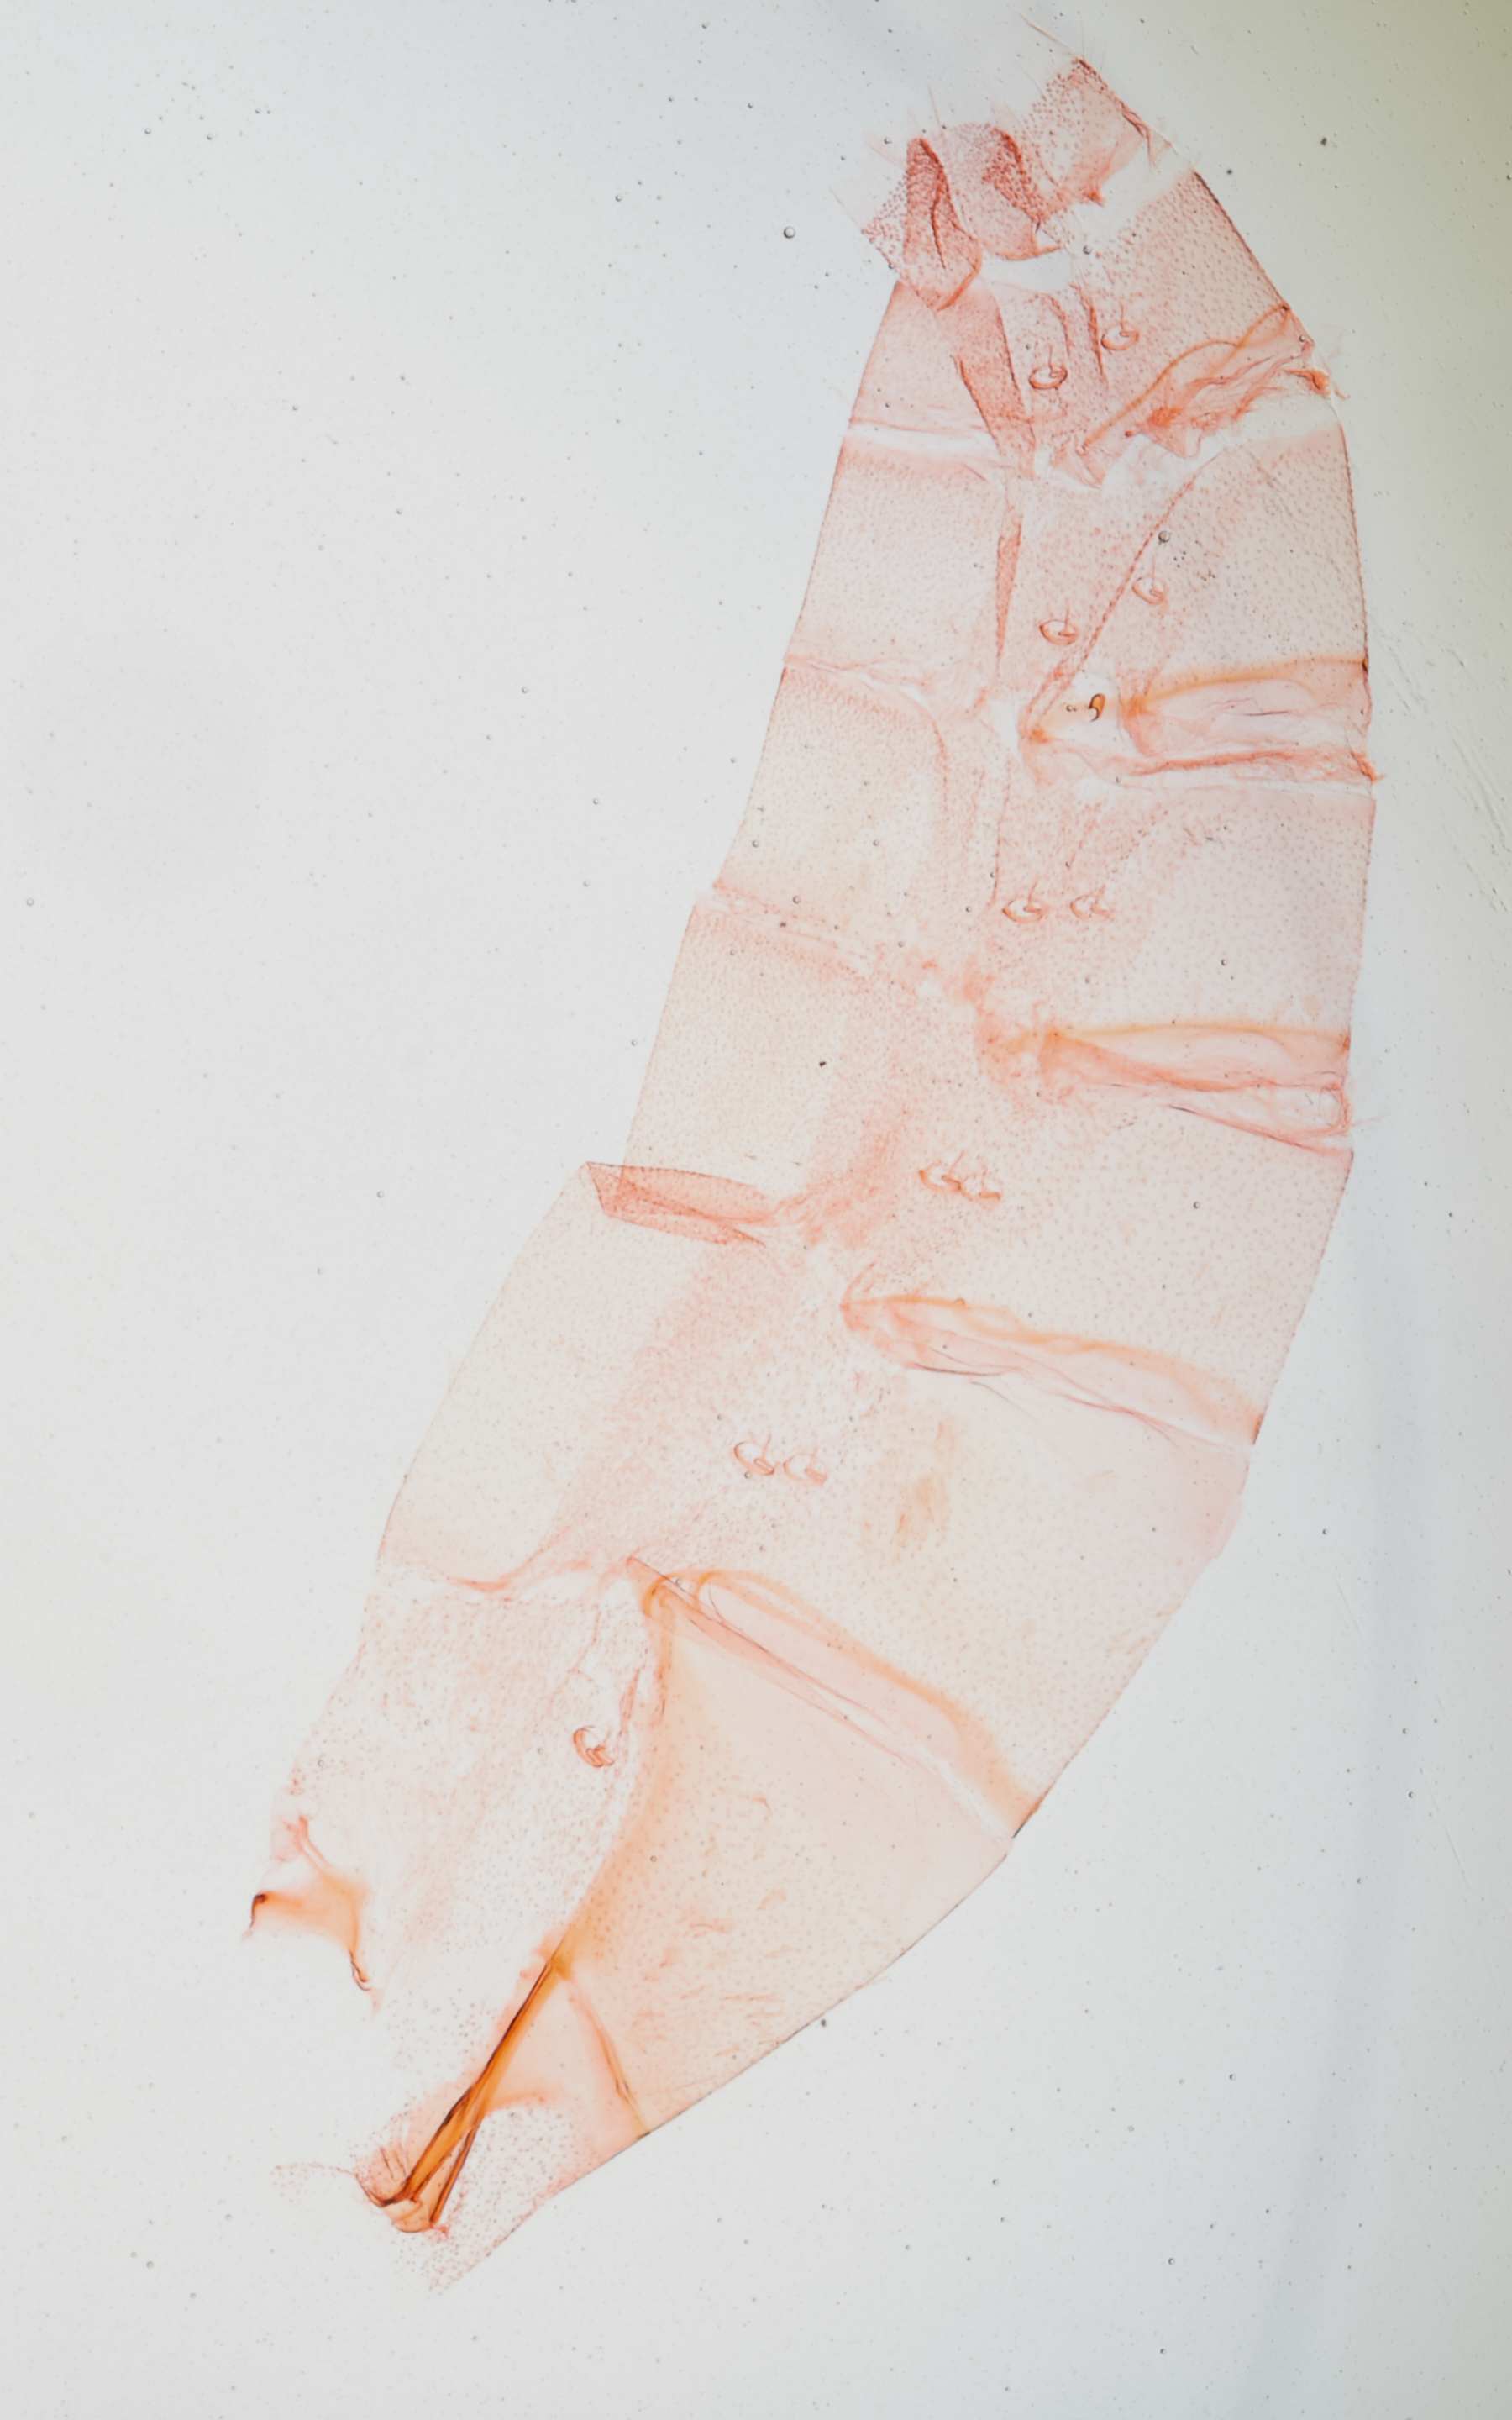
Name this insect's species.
Antaeotricha speratum (also Stenoma speratum)
